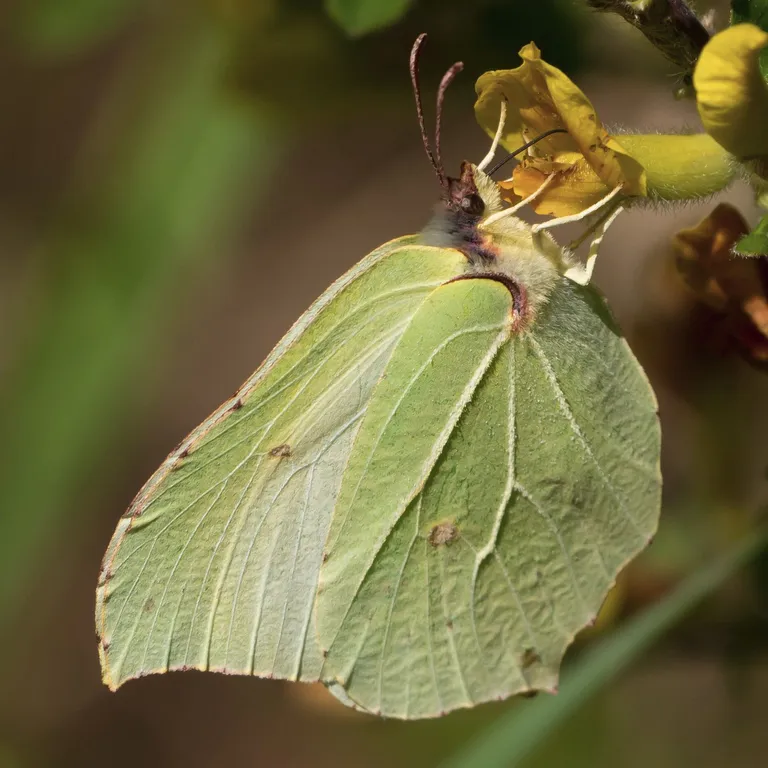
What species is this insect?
Gonepteryx rhamni
